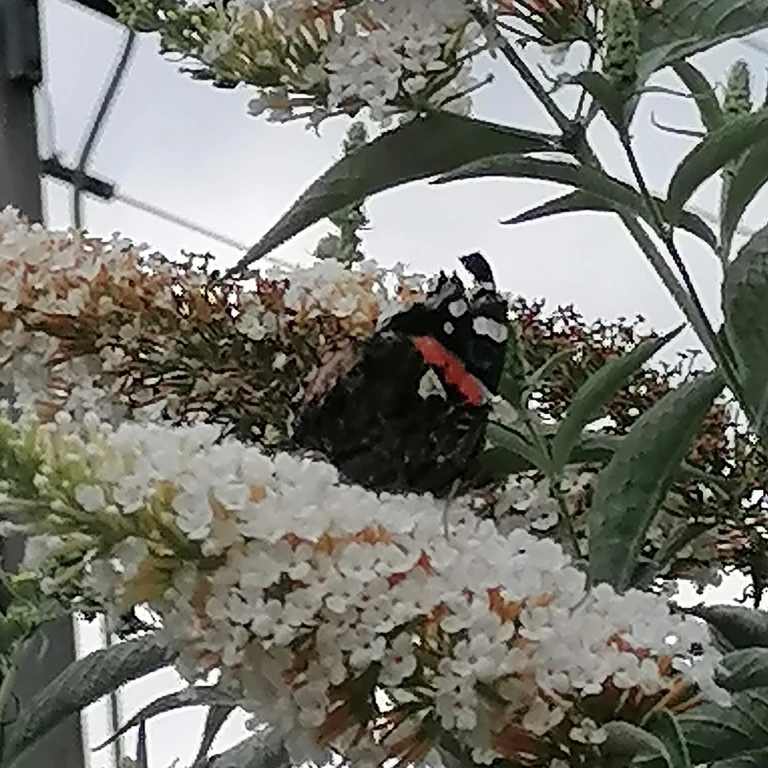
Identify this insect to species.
Vanessa atalanta
